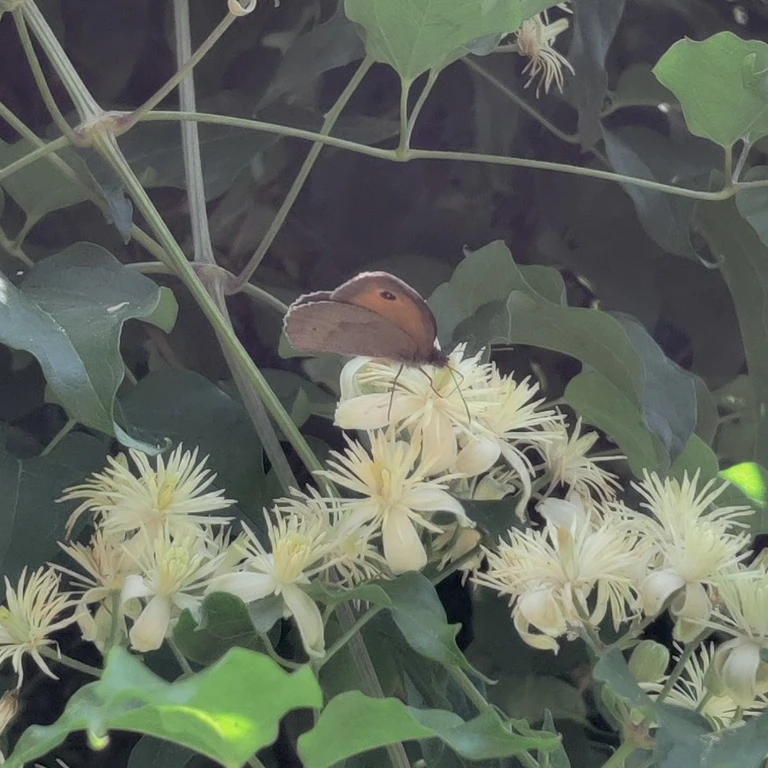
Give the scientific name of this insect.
Maniola jurtina
